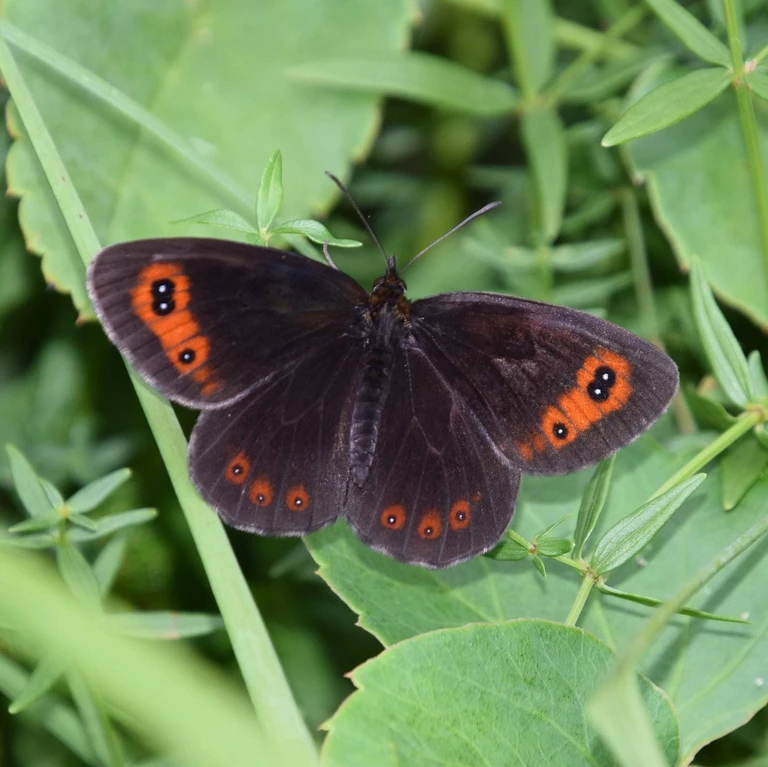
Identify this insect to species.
Erebia aethiops
